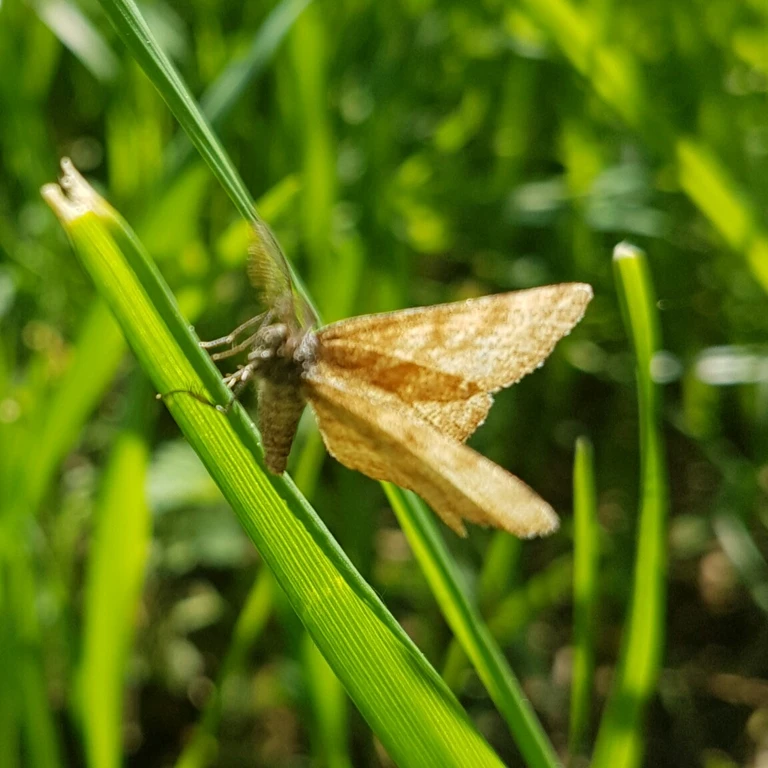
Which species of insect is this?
Ematurga atomaria
